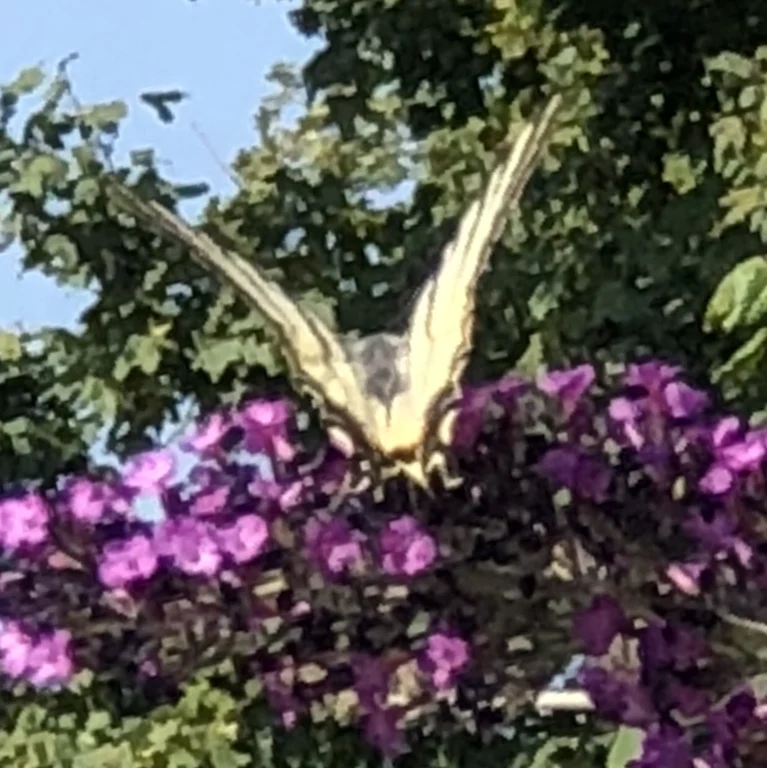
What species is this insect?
Iphiclides podalirius
